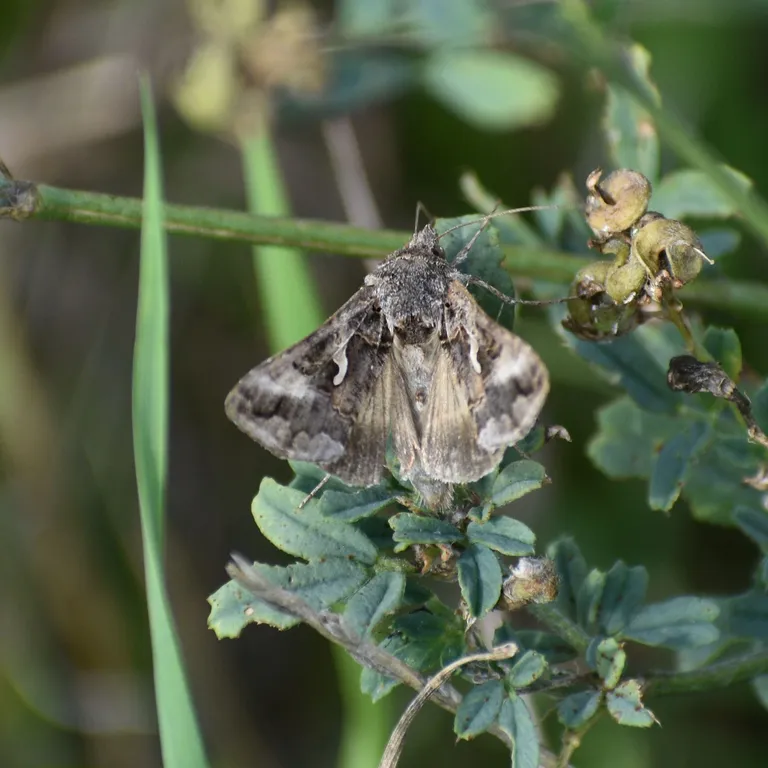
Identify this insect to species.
Autographa gamma
